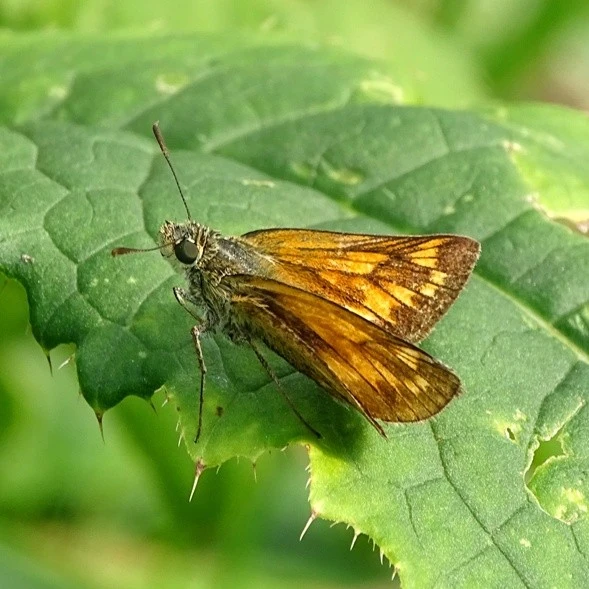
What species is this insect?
Ochlodes sylvanus (also Ochlodes venata)
